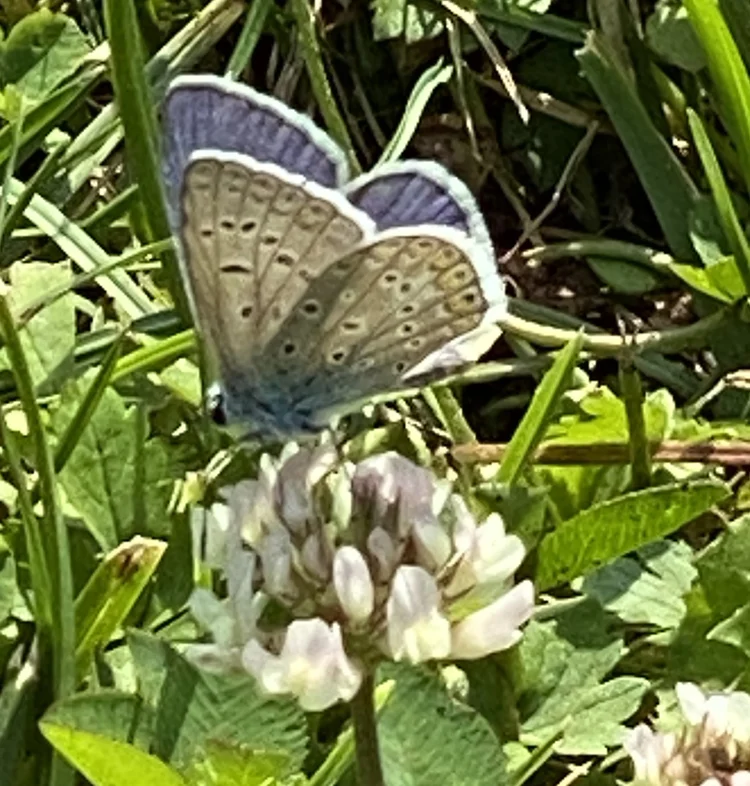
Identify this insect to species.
Polyommatus icarus
